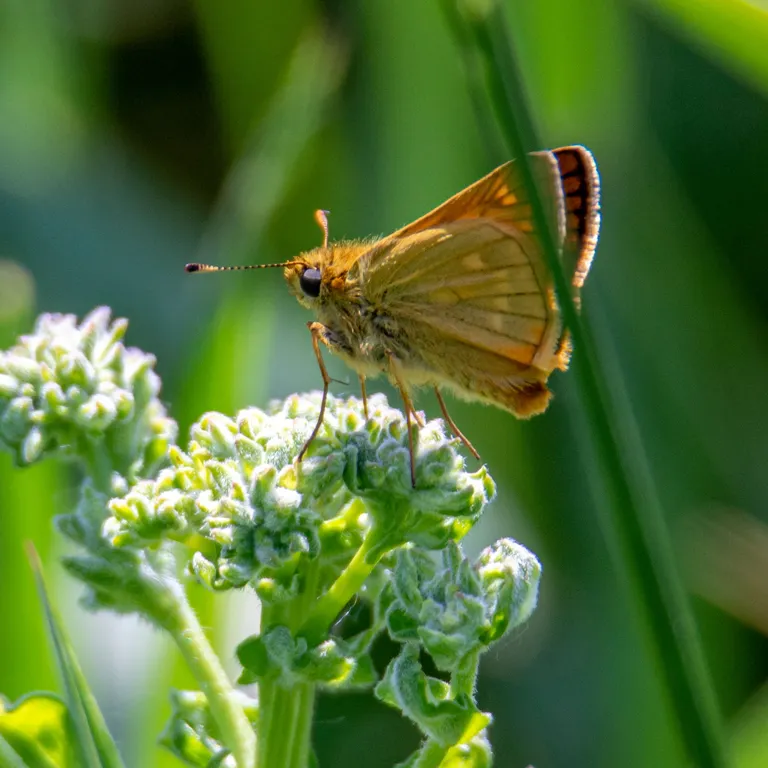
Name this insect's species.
Ochlodes sylvanus (also Ochlodes venata)
